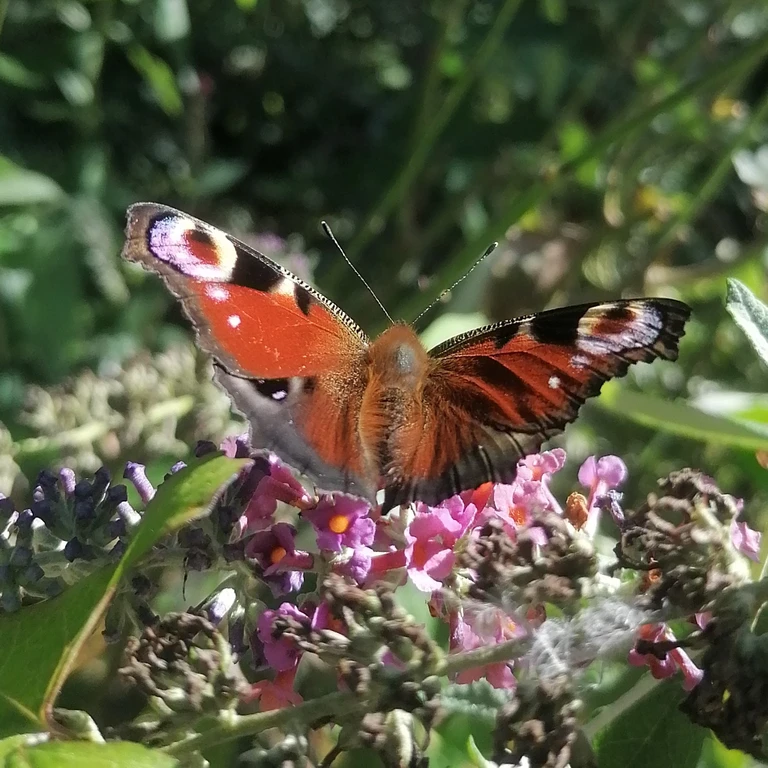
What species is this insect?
Aglais io
